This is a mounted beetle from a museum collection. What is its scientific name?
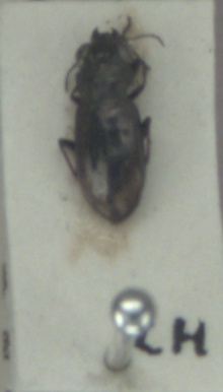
Notiophilus biguttatus
